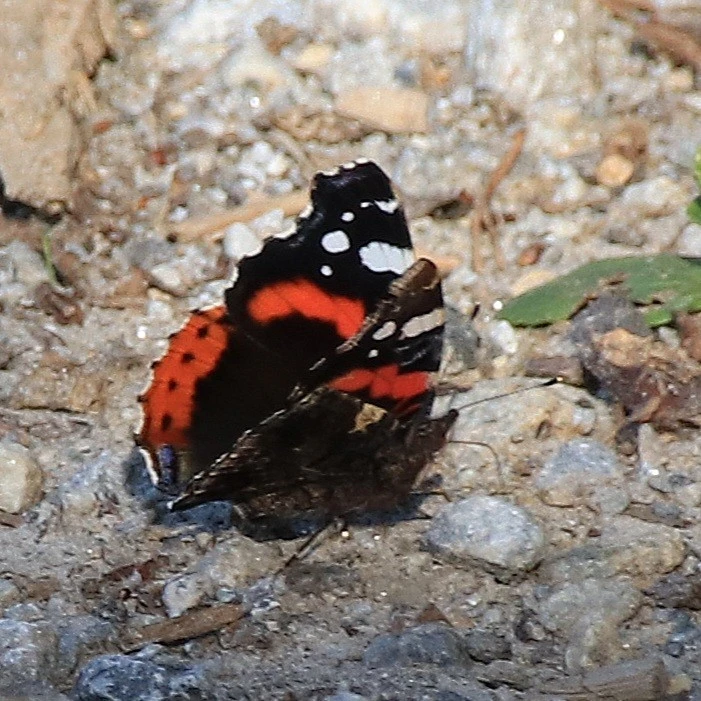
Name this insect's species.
Vanessa atalanta
